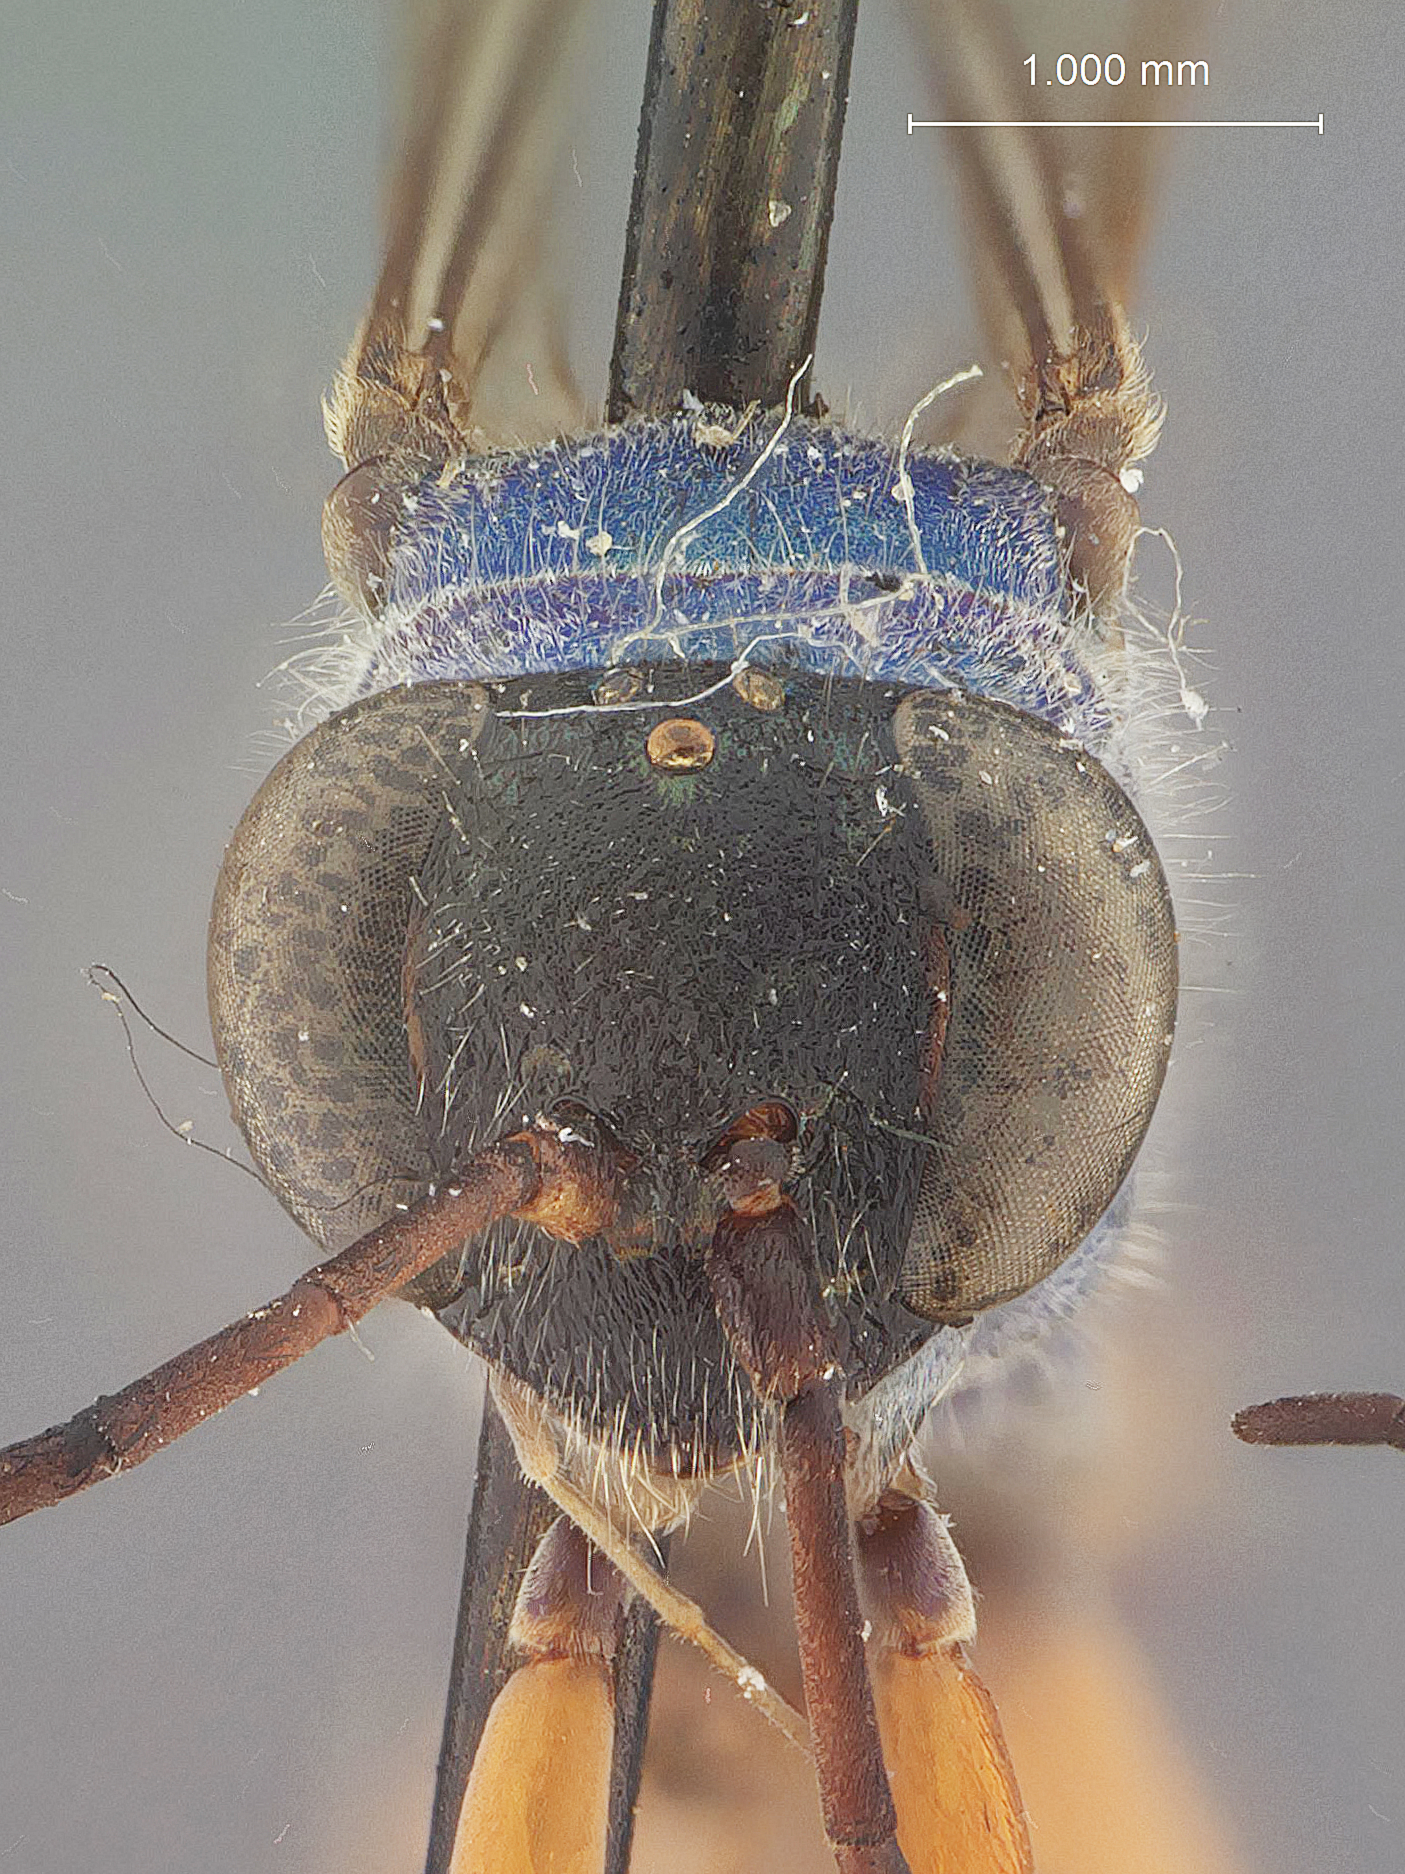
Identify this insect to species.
Auplopus callainus
